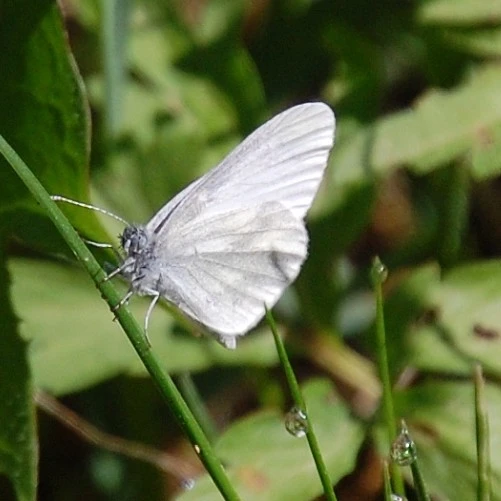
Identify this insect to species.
Leptidea sinapis/juvernica
